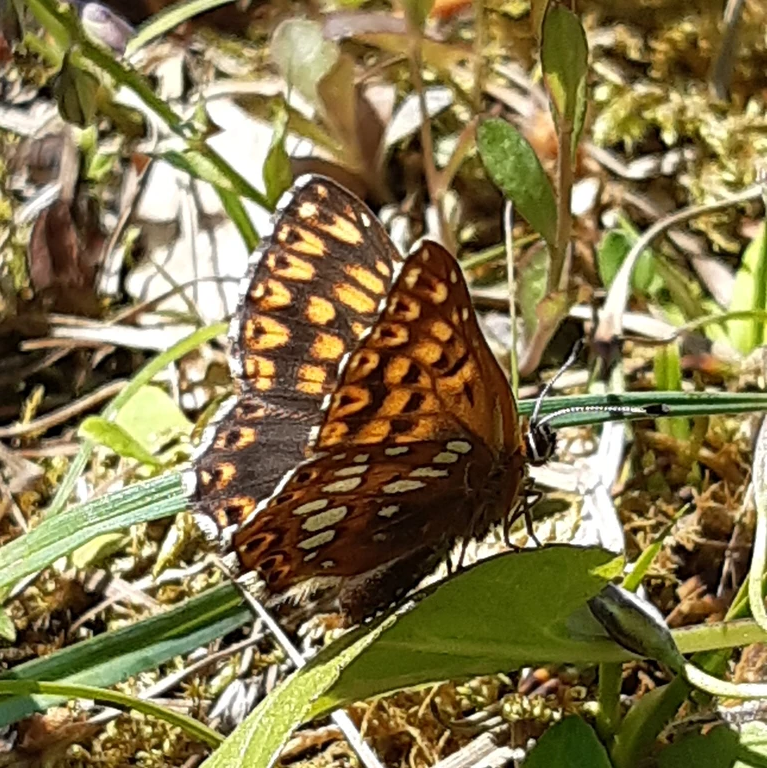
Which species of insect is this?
Hamearis lucina
